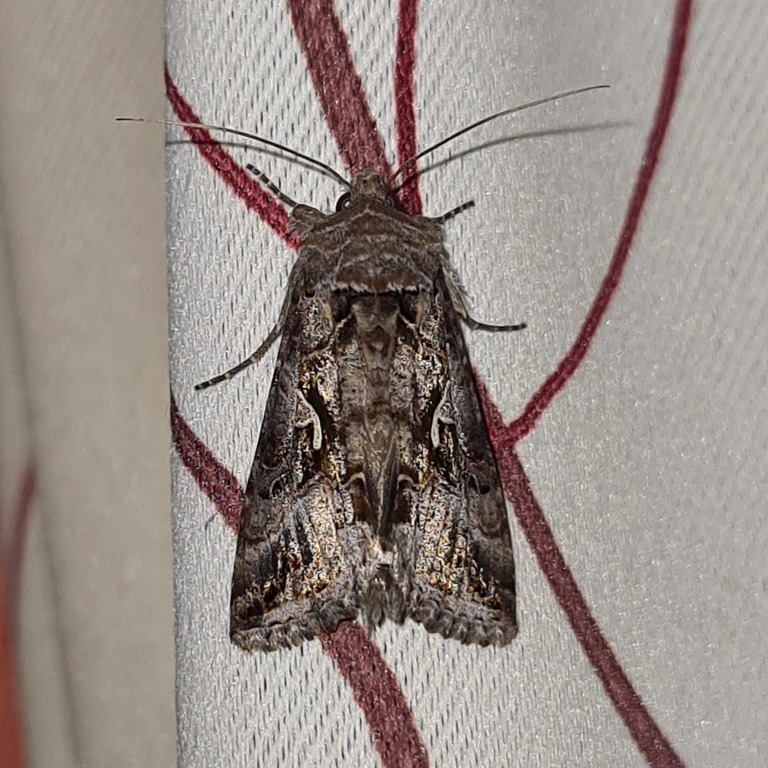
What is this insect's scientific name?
Autographa gamma
